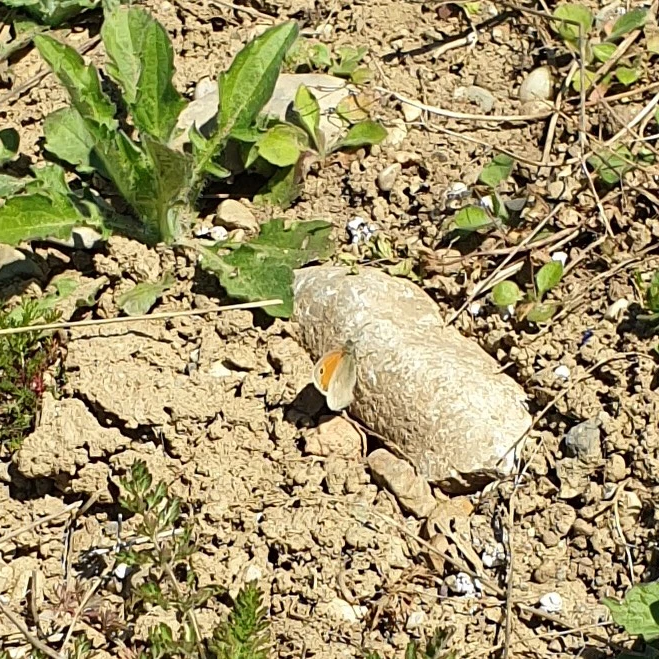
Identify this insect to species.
Coenonympha pamphilus
